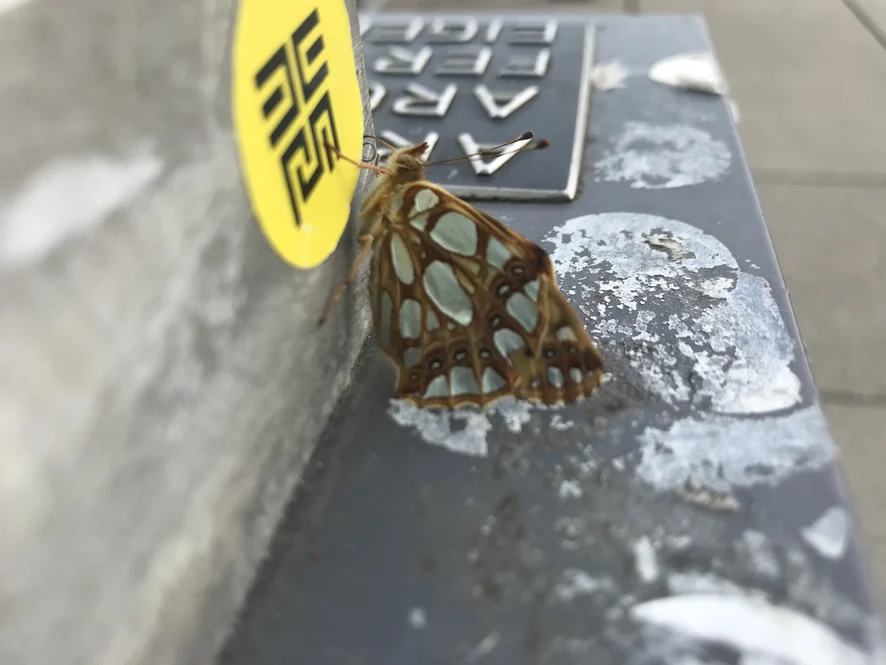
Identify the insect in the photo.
Issoria lathonia
